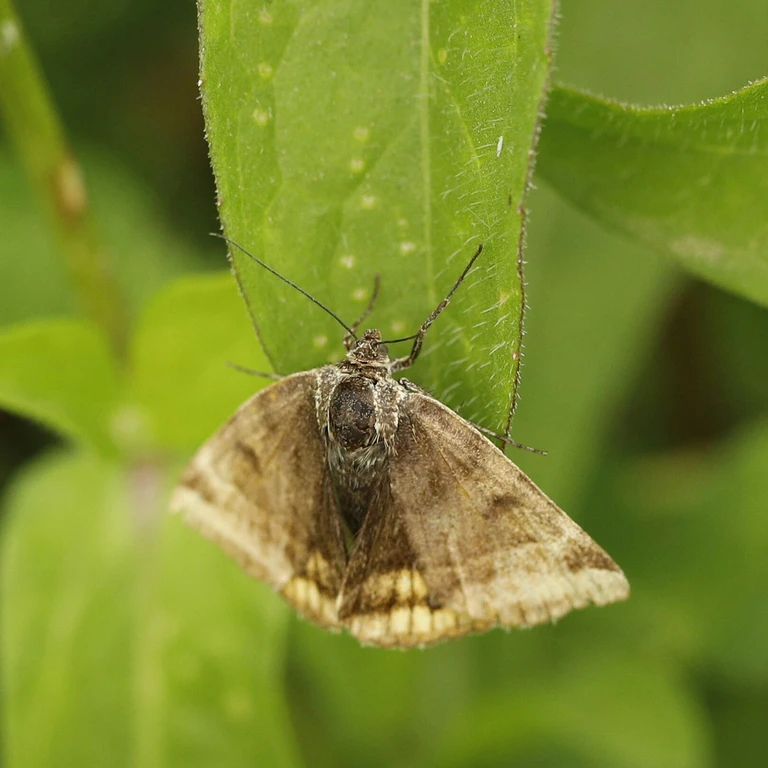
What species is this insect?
Euclidia glyphica
